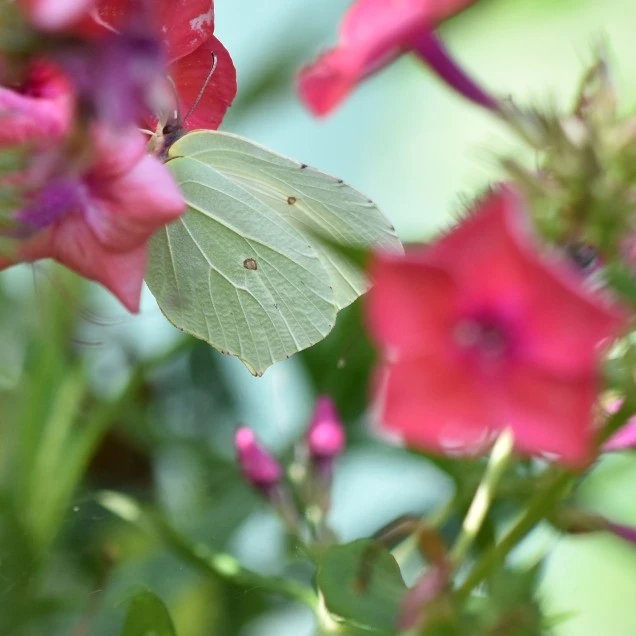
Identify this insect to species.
Gonepteryx rhamni
